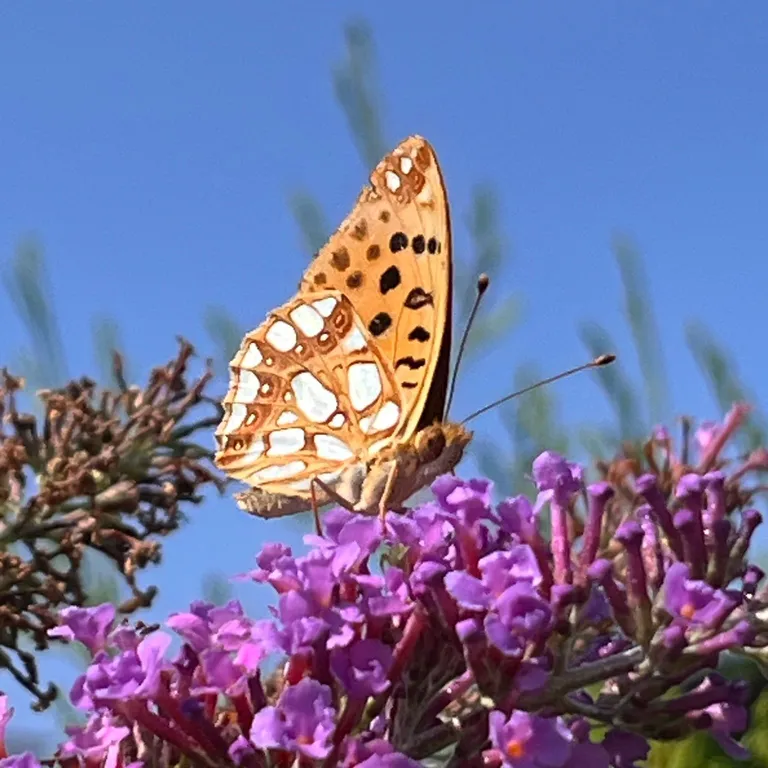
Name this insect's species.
Issoria lathonia
